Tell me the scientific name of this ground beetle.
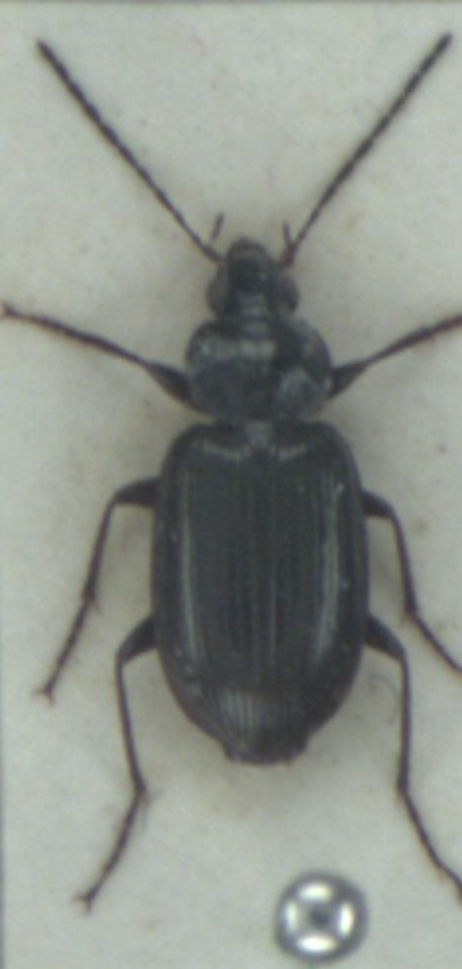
Agonum versutum
